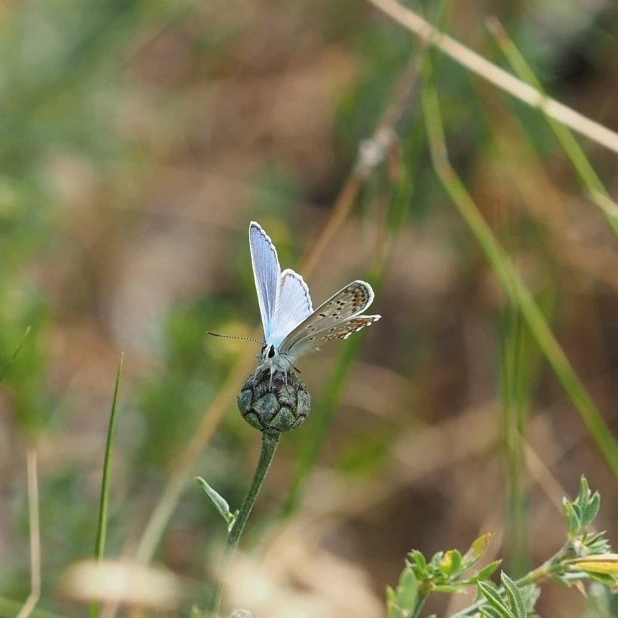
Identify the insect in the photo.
Polyommatus icarus
